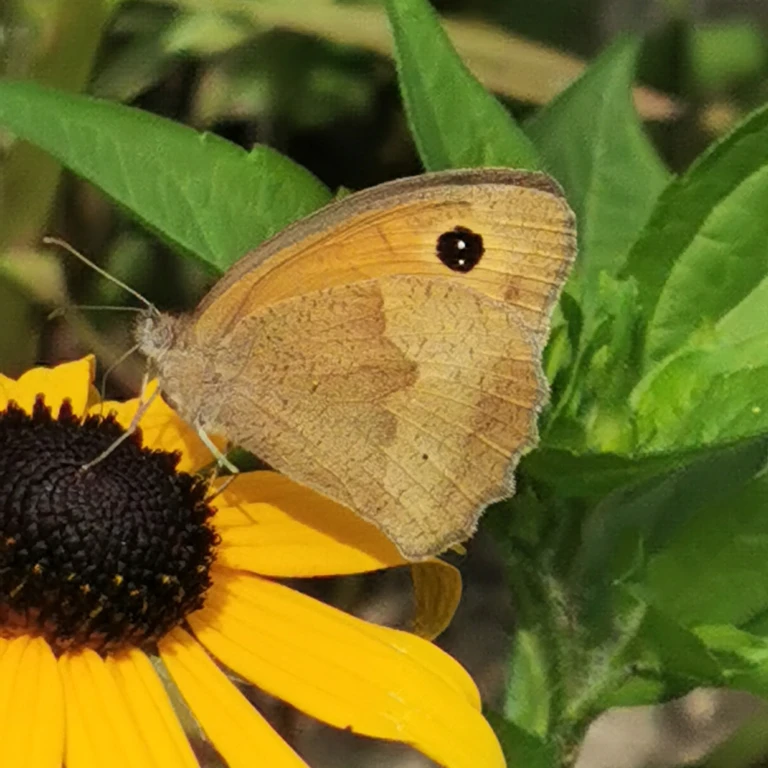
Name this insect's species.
Maniola jurtina
